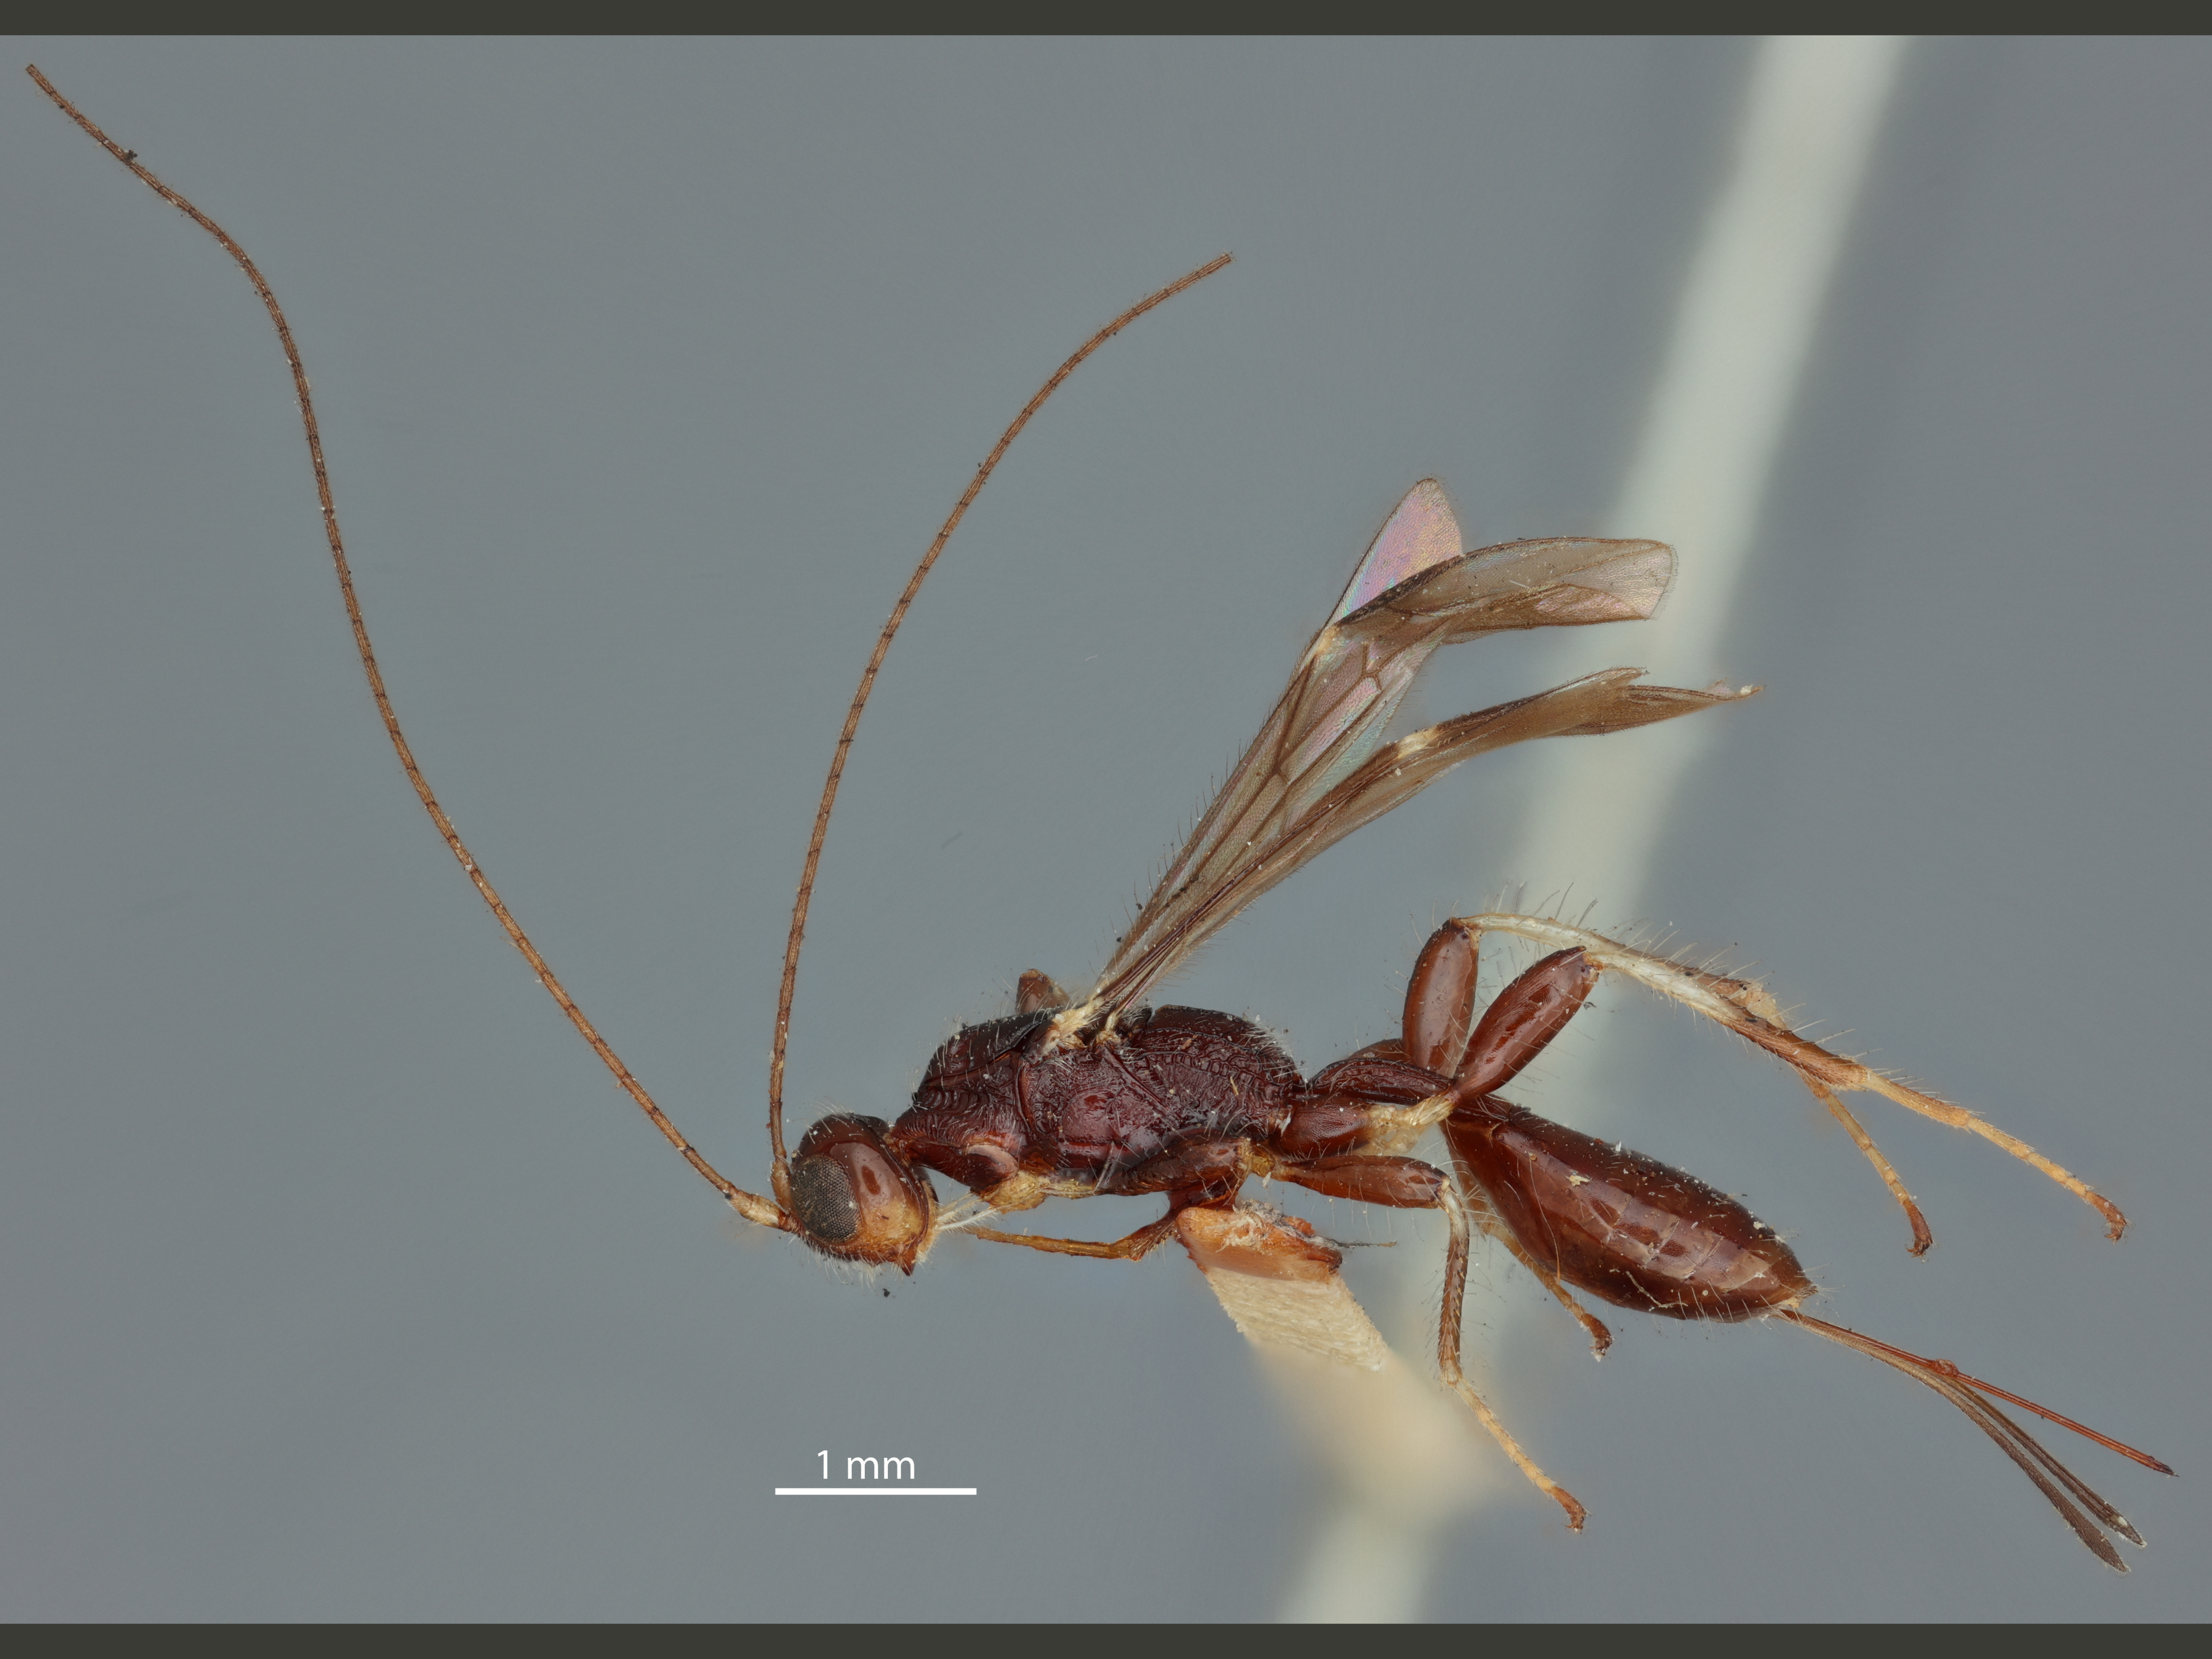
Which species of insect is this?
Spathius casius
